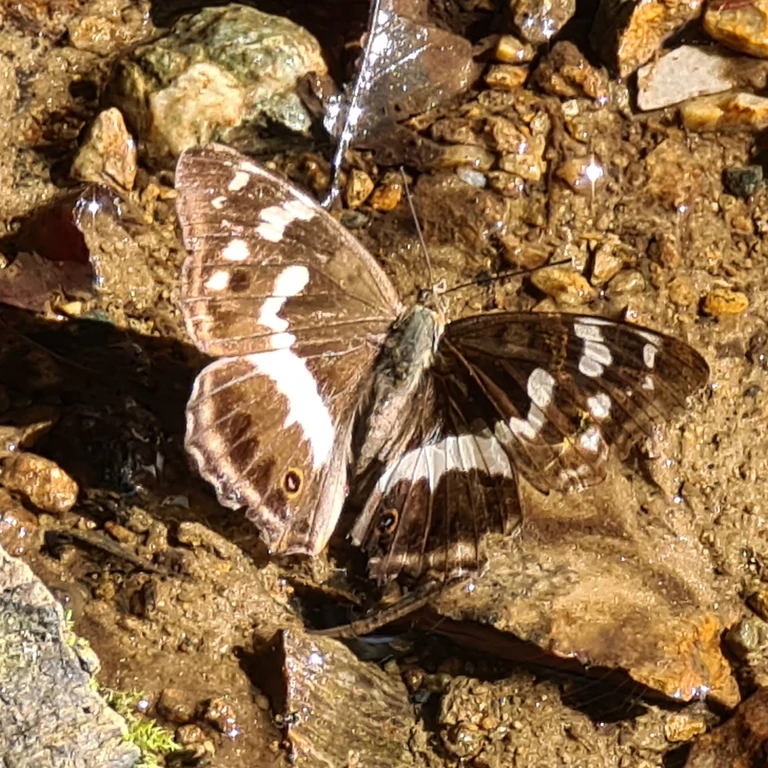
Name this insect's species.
Apatura iris
